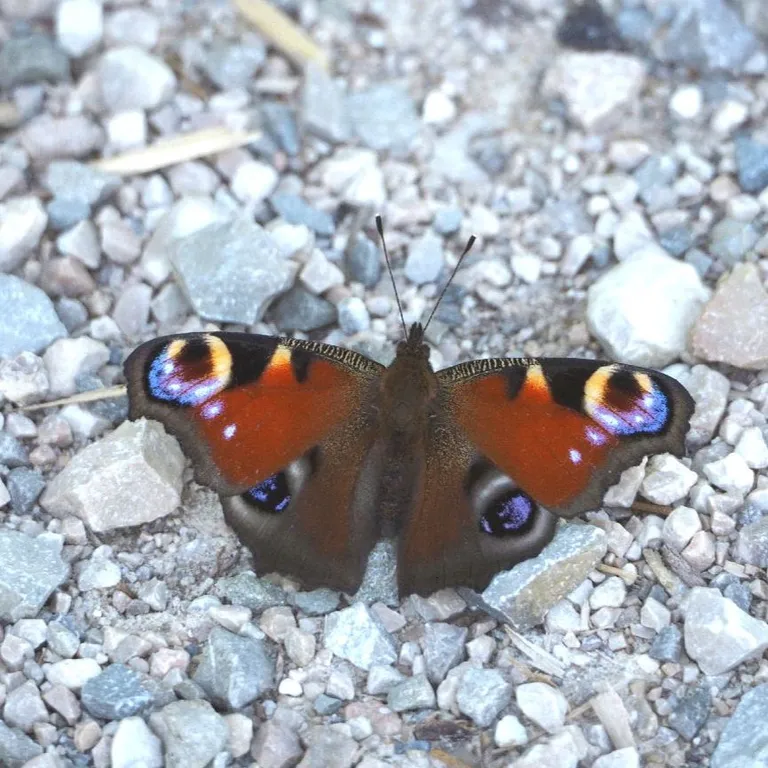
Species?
Aglais io
